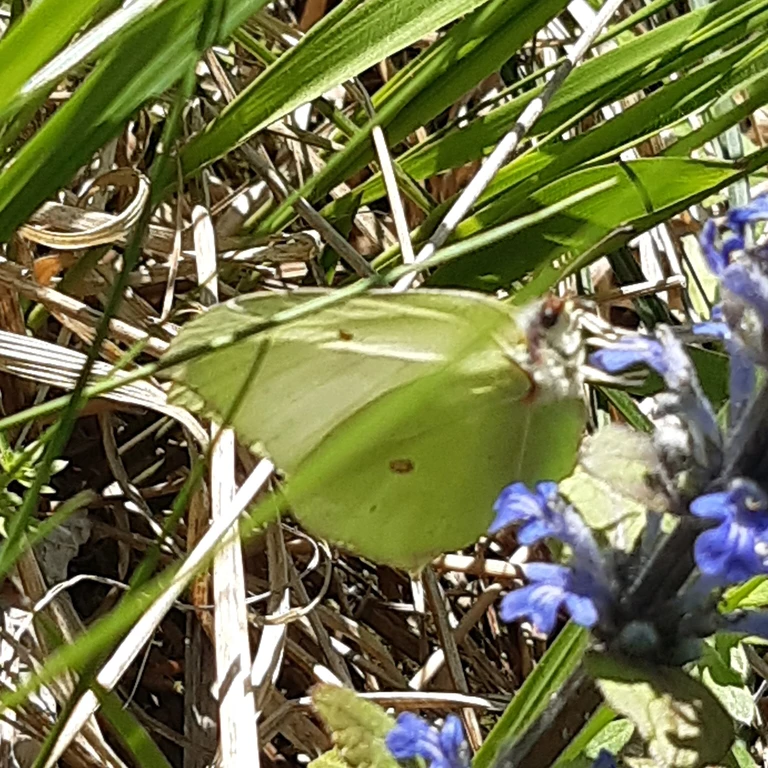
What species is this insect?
Gonepteryx rhamni
